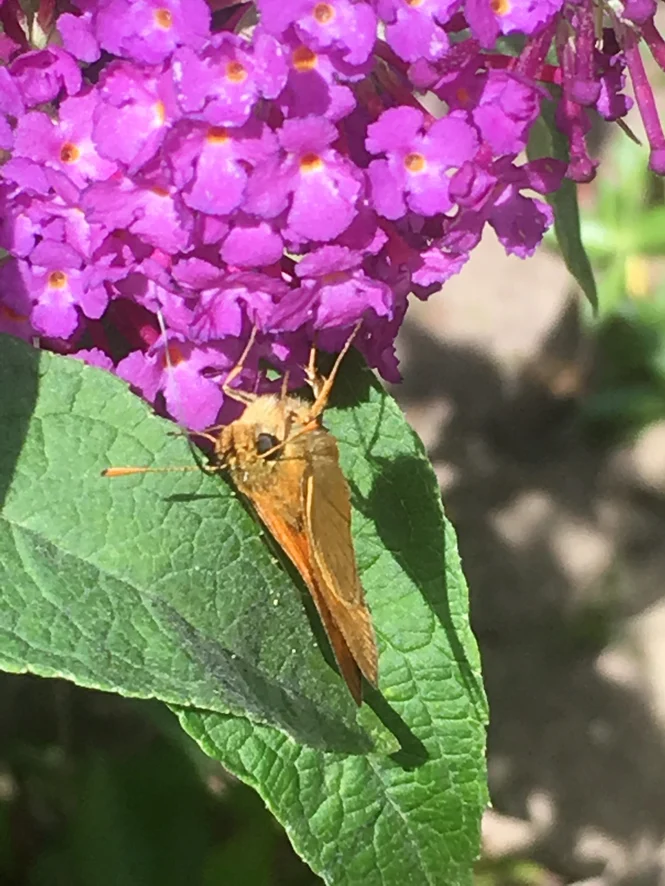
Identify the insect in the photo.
Thymelicus lineola
